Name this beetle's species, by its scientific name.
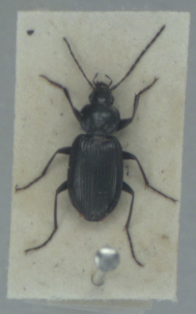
Agonum emarginatum
